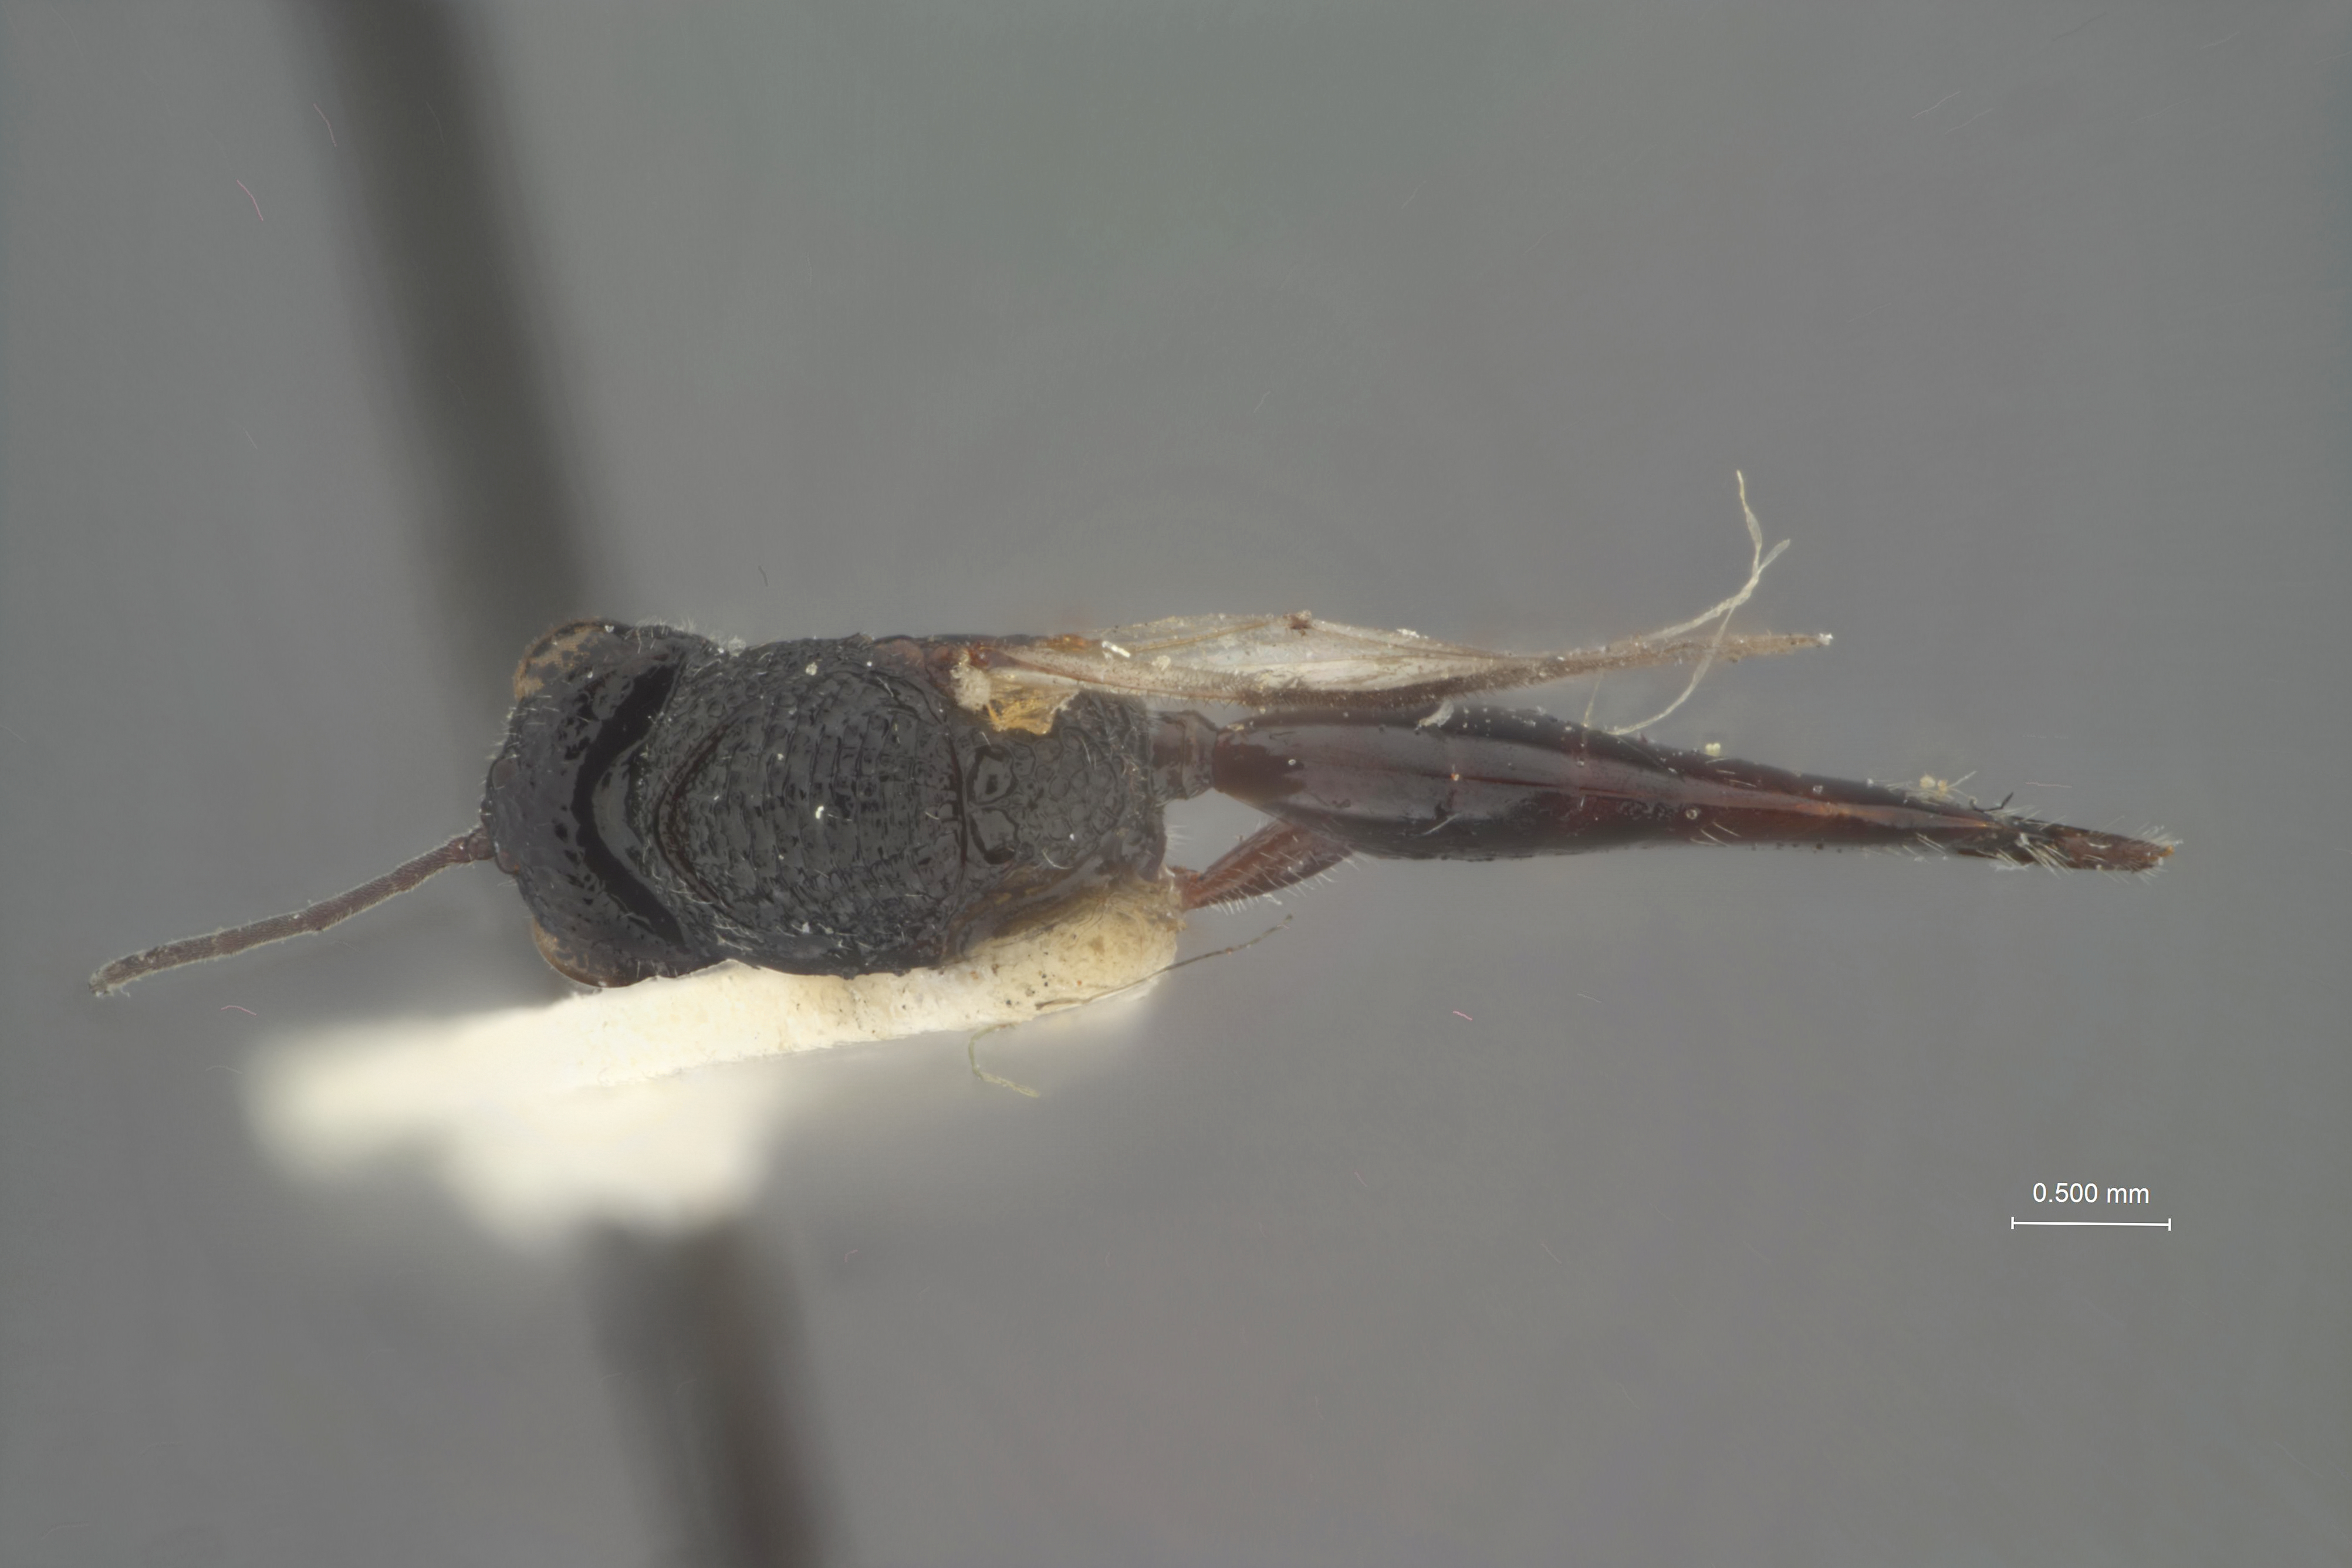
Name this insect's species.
Kiefferia rugosa
